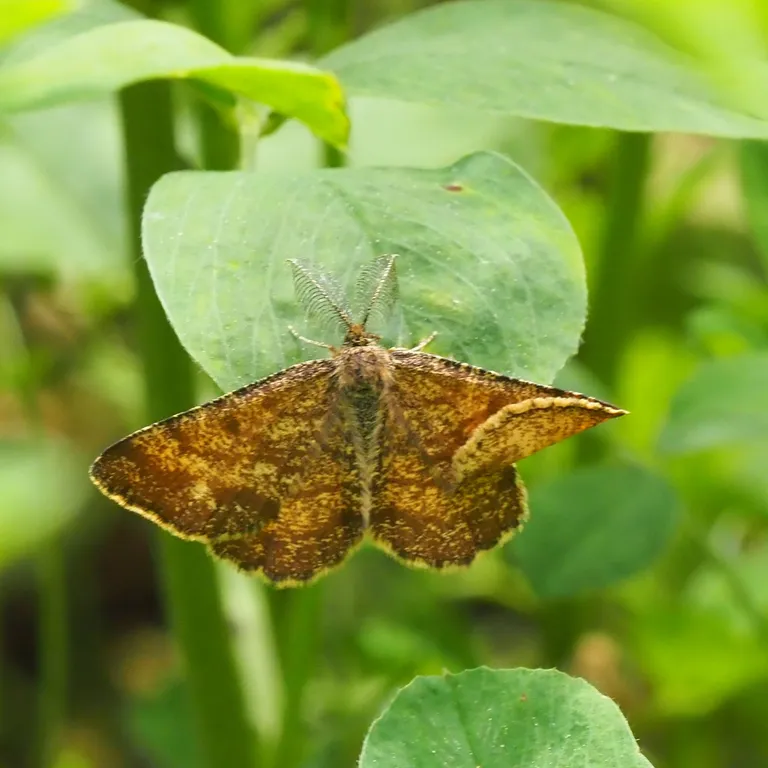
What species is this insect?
Ematurga atomaria
